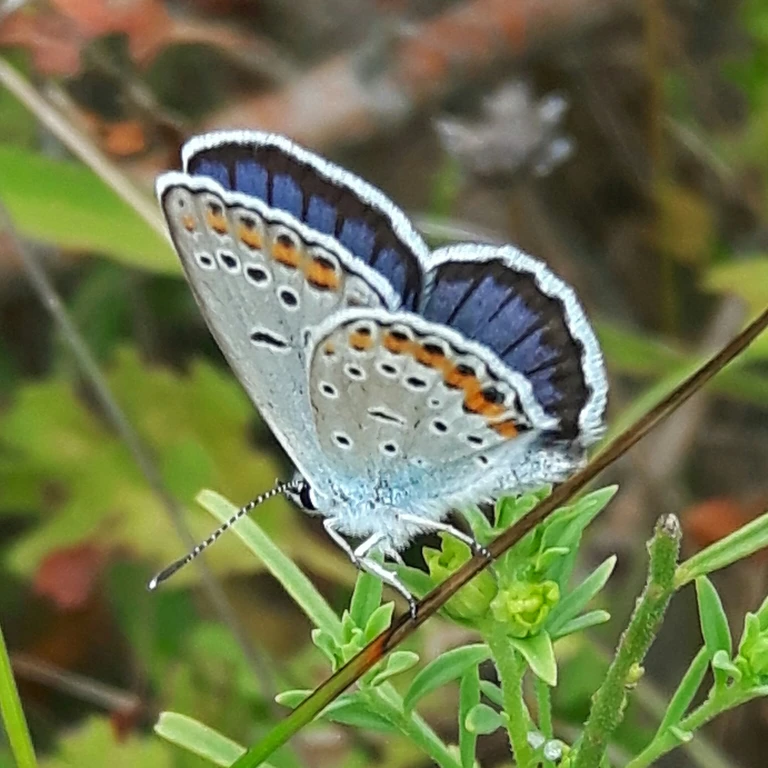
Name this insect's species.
Plebejus argus
